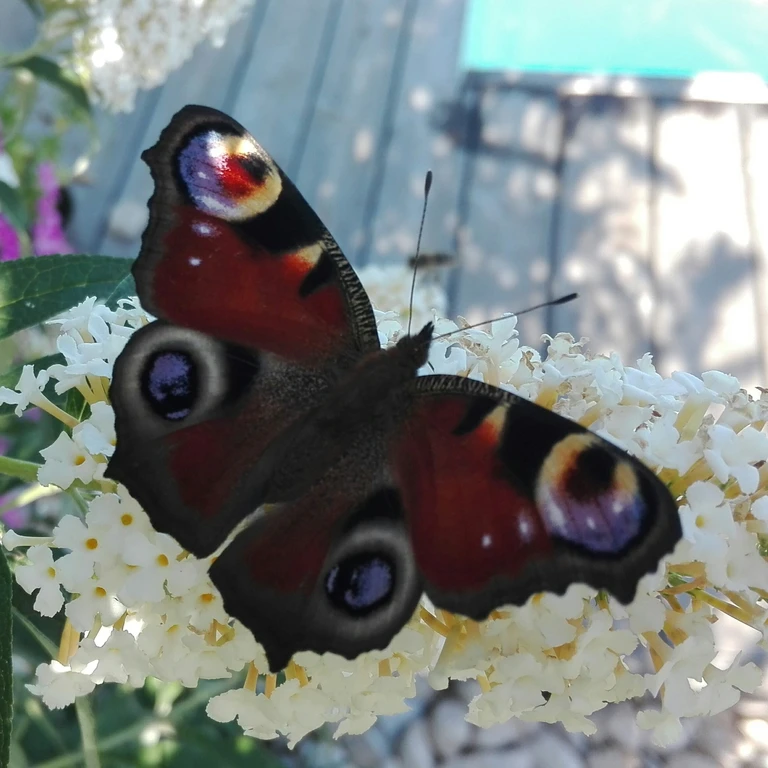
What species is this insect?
Aglais io
